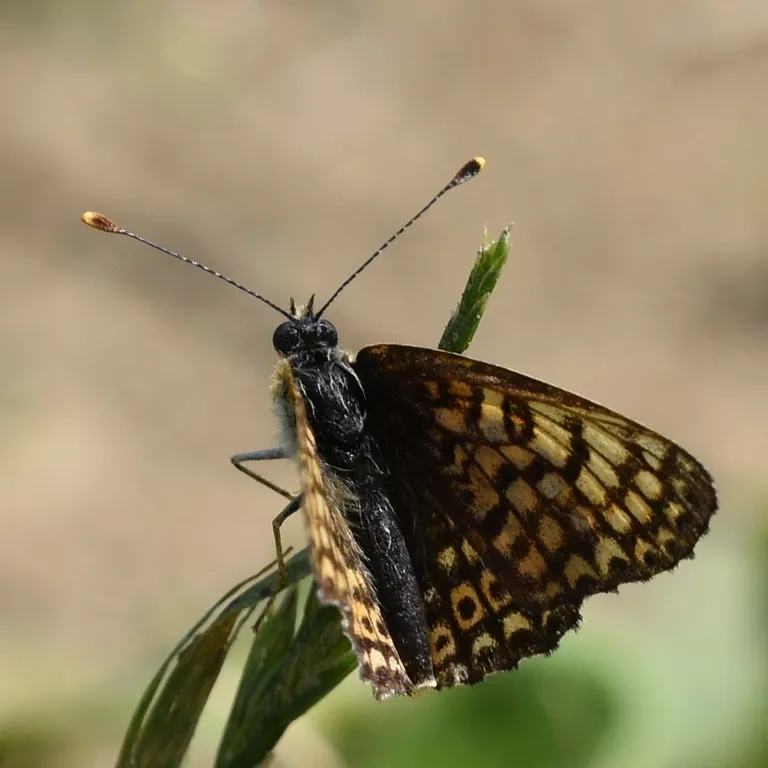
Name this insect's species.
Melitaea cinxia
